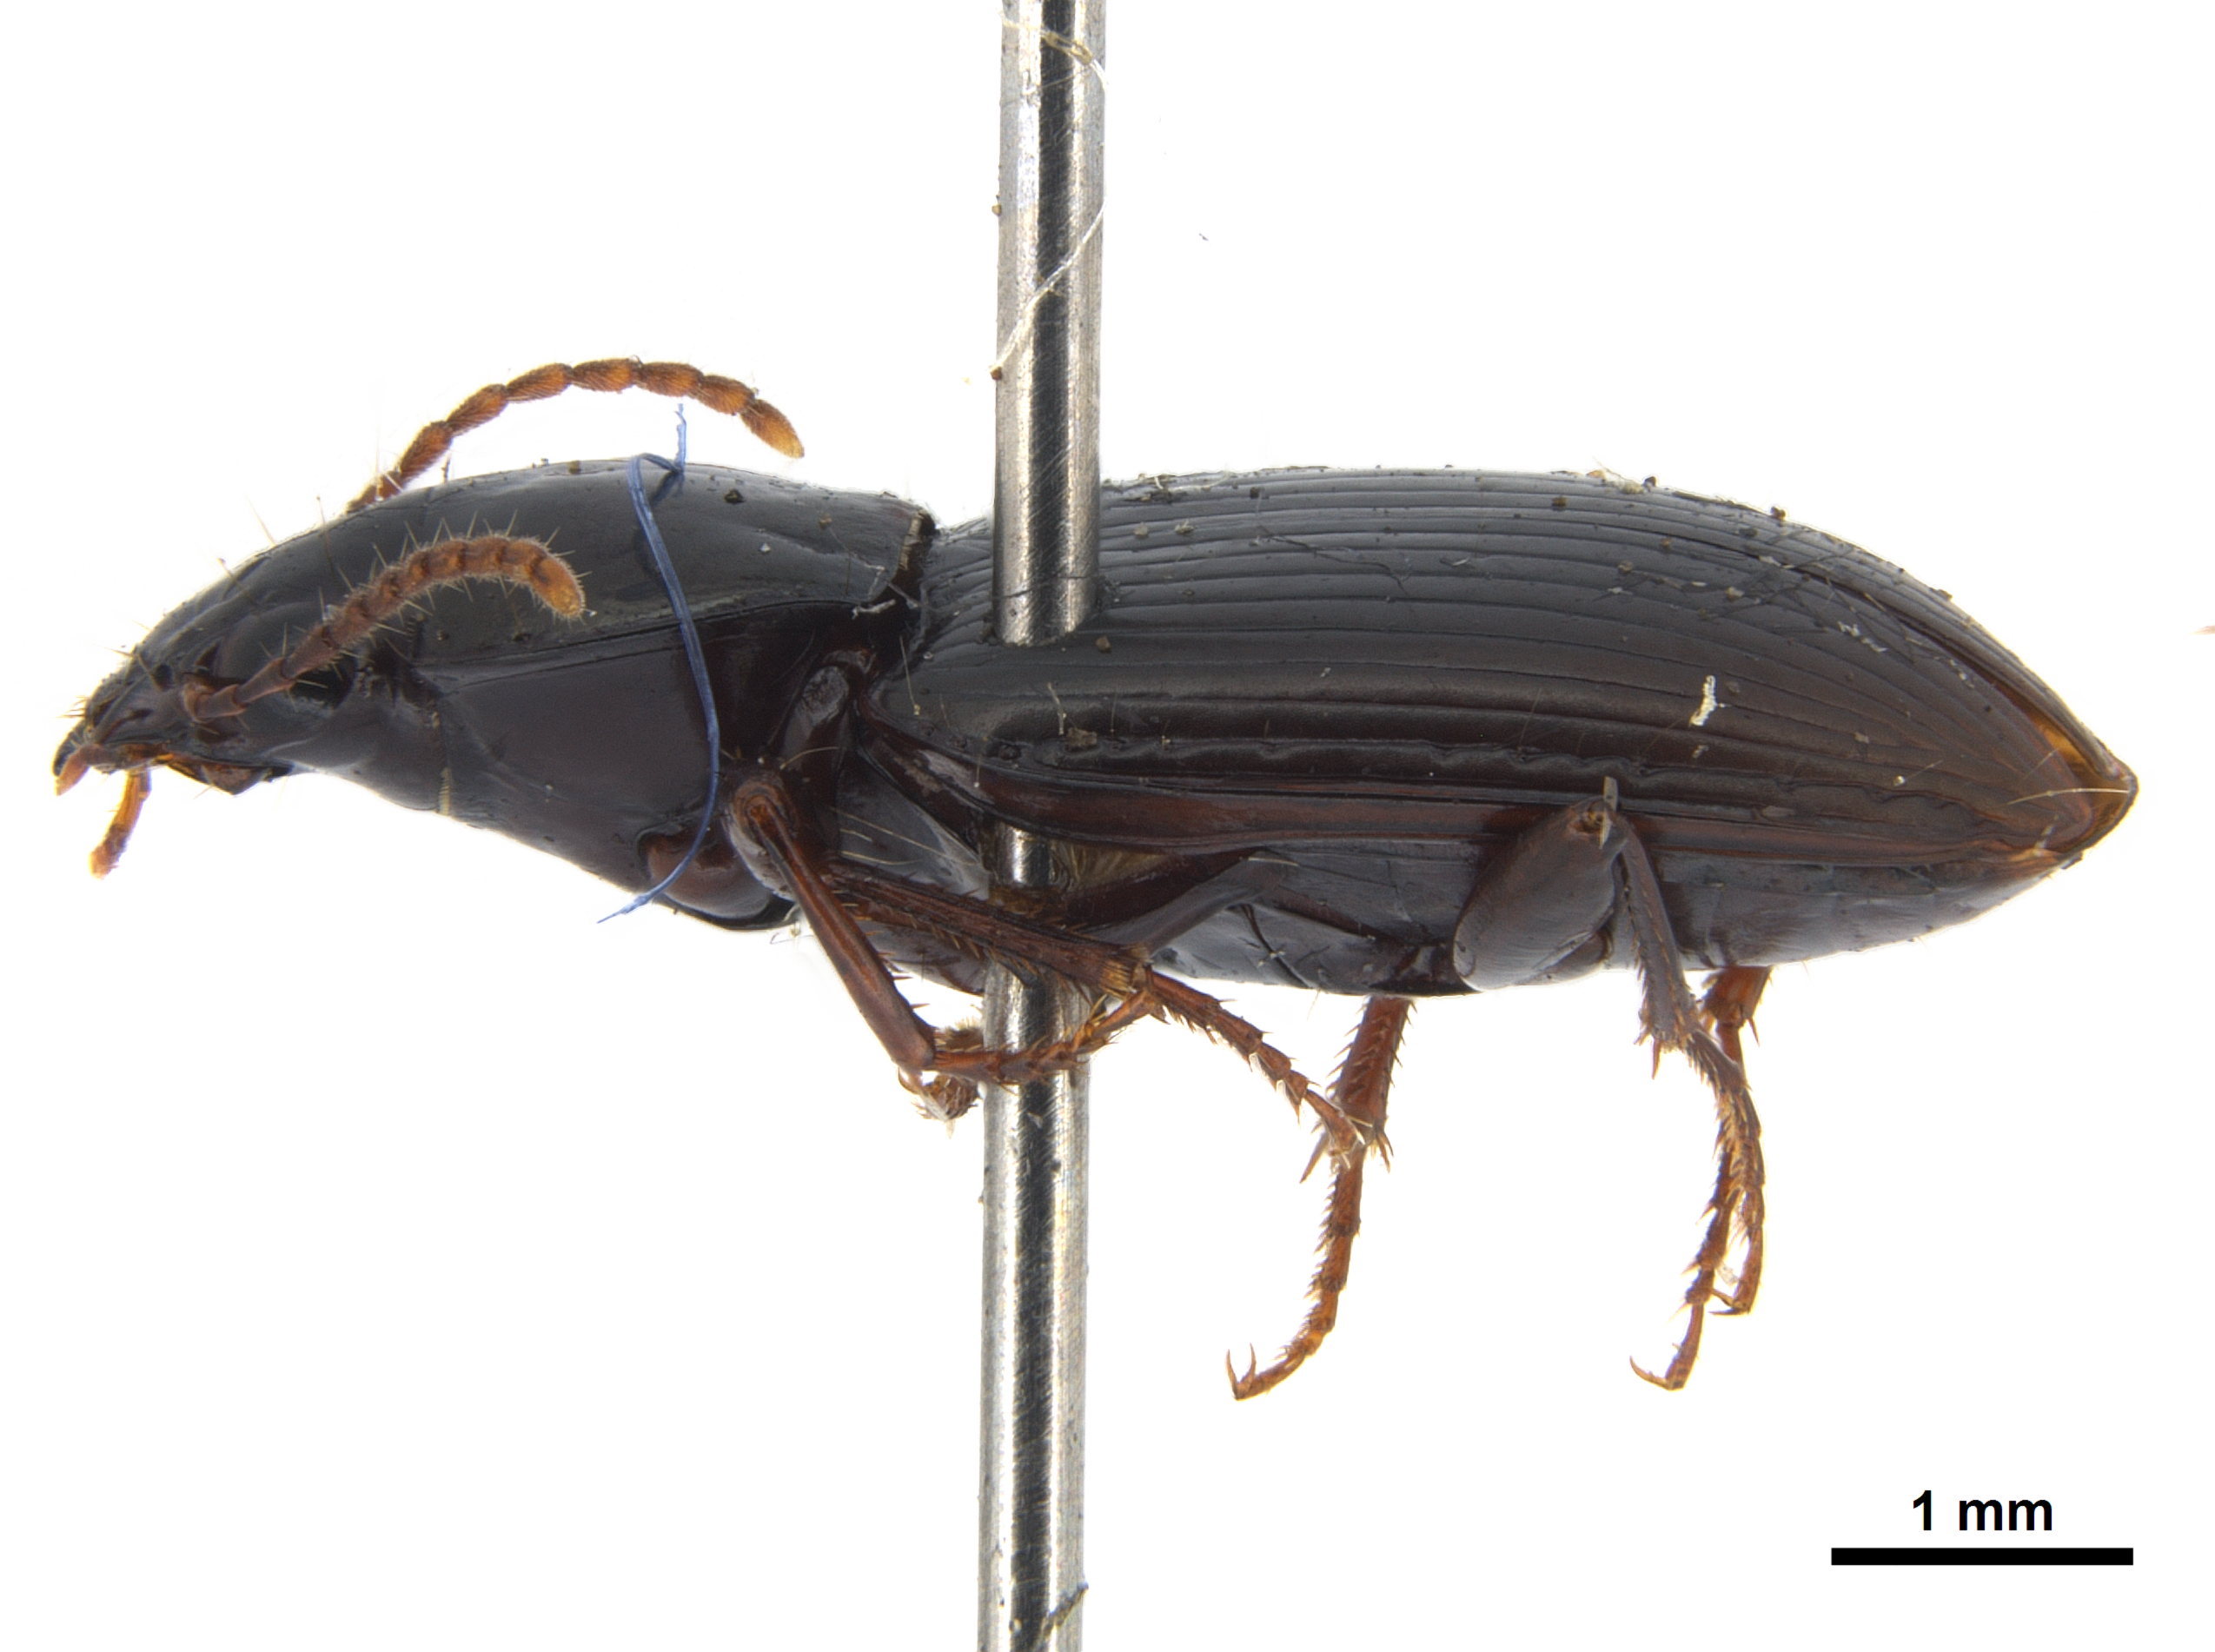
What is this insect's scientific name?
Parahypates chilensis (also Argutoridius chilensis)
